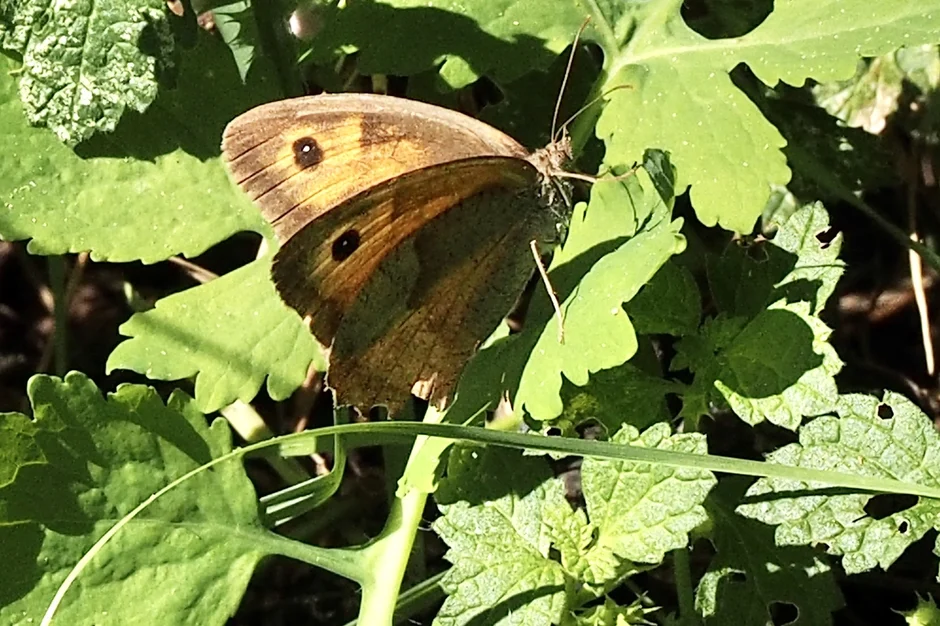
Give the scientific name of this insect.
Maniola jurtina
